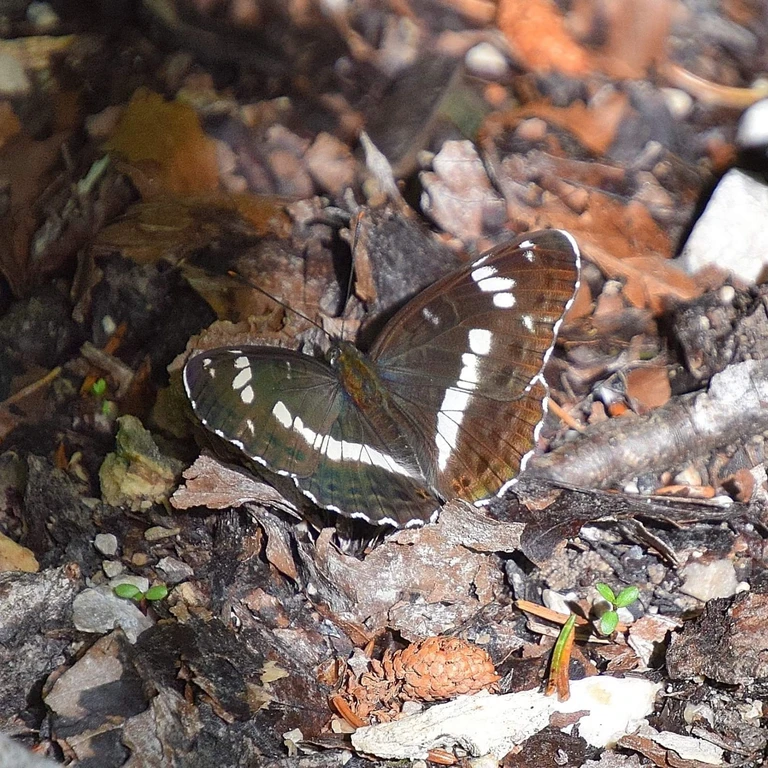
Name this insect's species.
Limenitis camilla (also Ladoga camilla)
